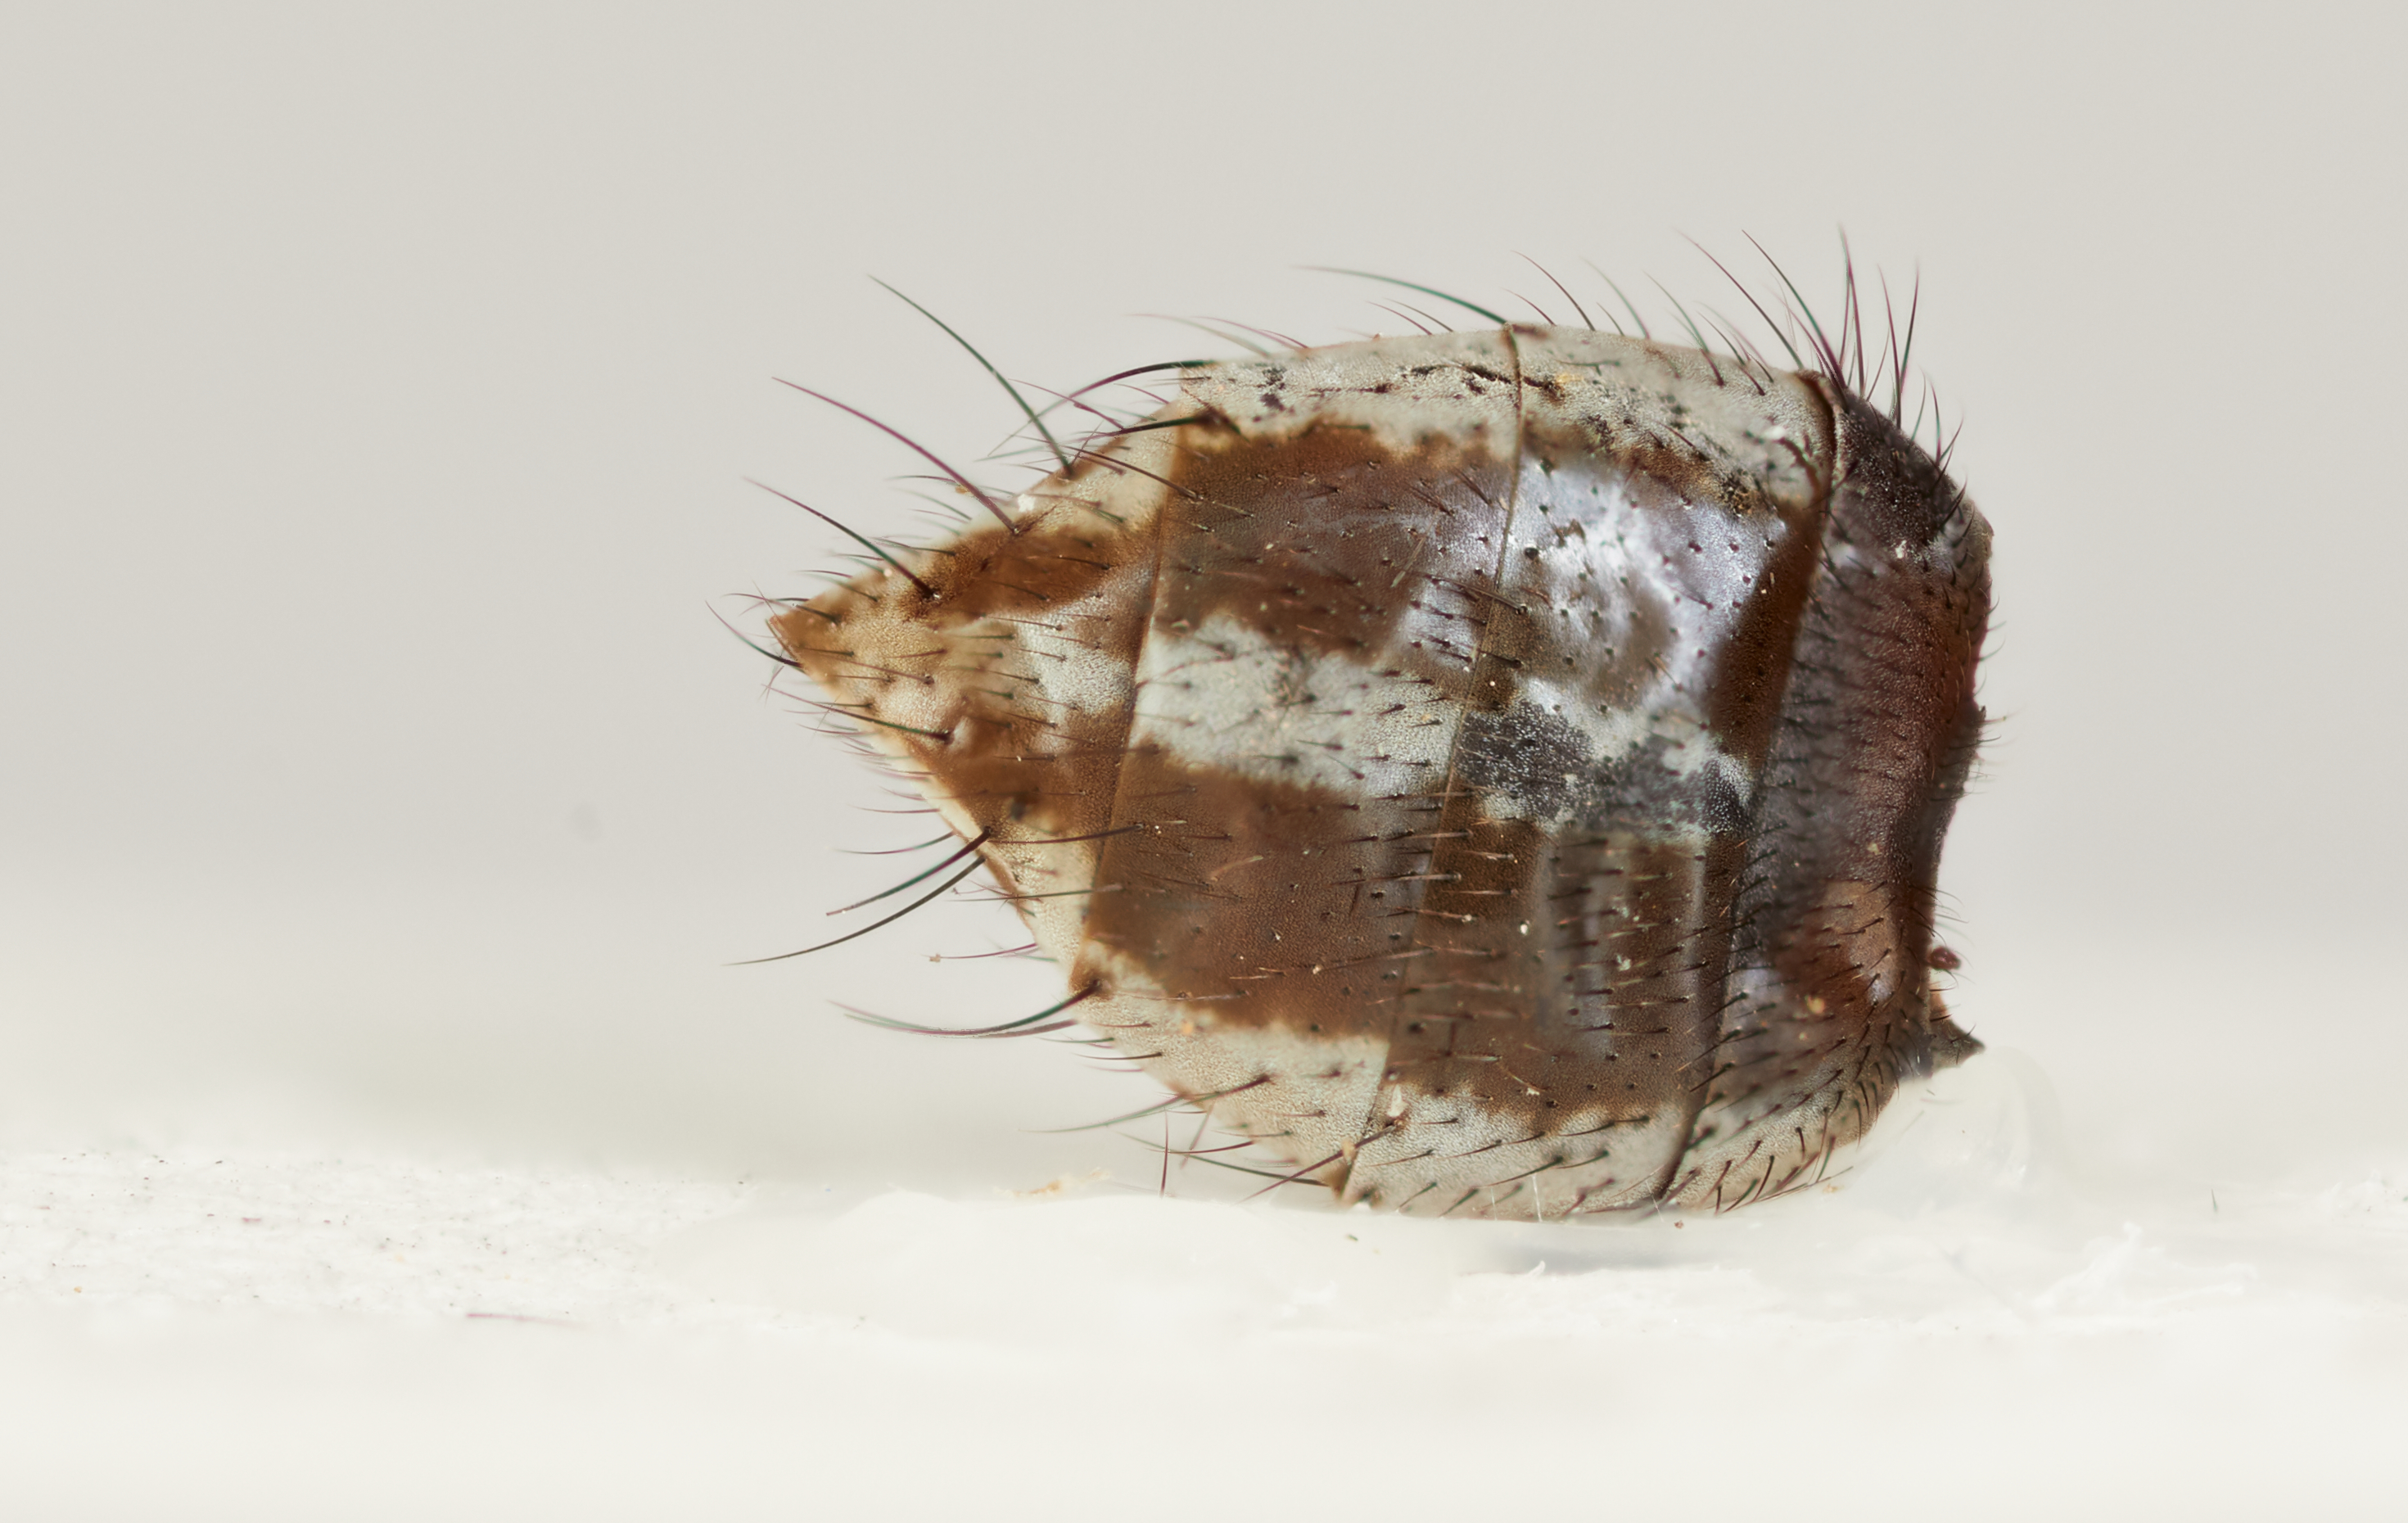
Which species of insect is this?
Syllimnophora vittiventris
